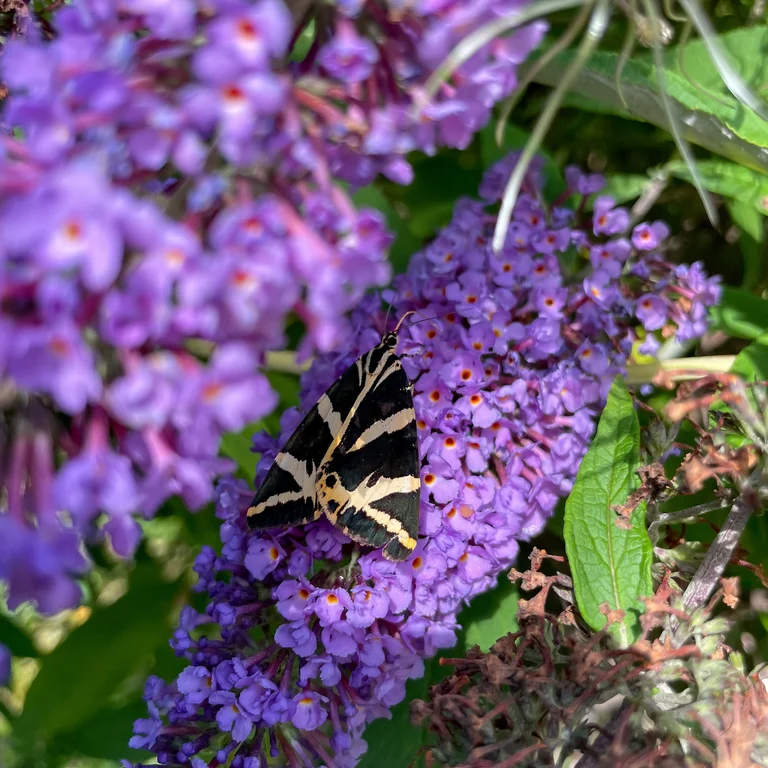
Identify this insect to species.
Euplagia quadripunctaria
